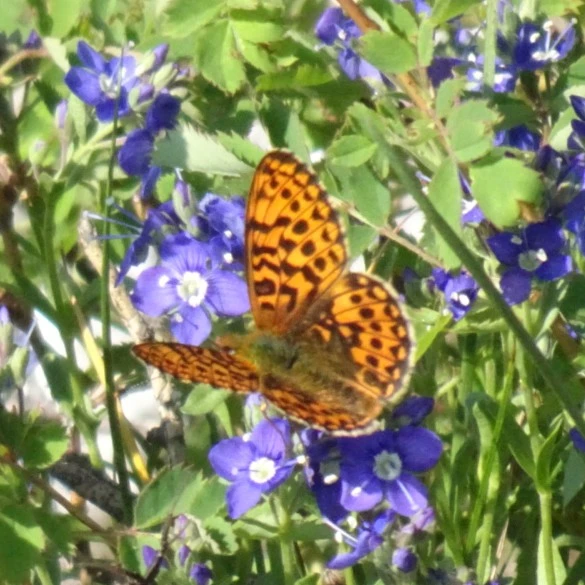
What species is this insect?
Boloria euphrosyne (also Clossiana euphrosyne)
